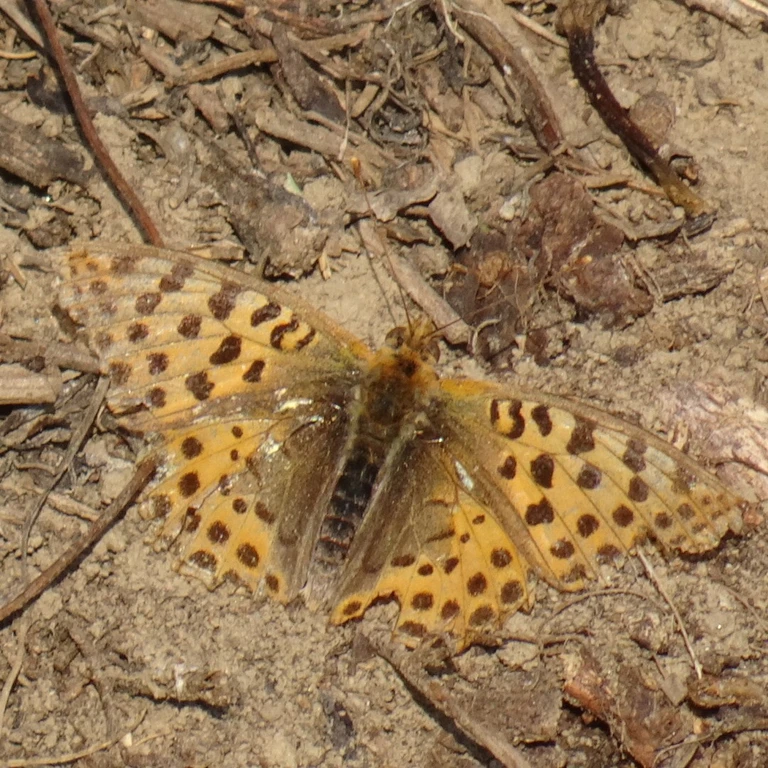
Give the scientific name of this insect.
Issoria lathonia
